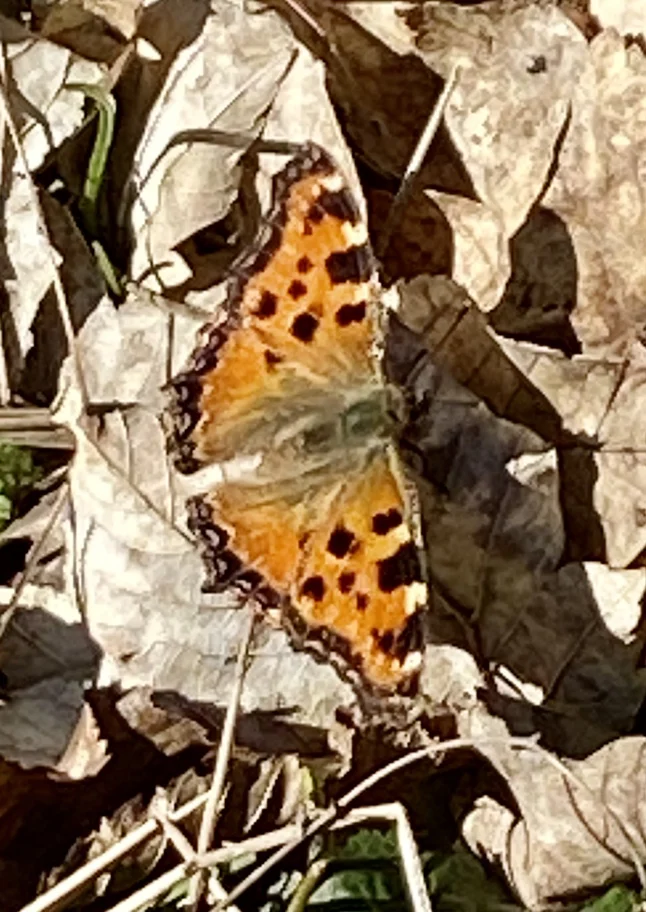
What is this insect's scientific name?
Nymphalis polychloros
